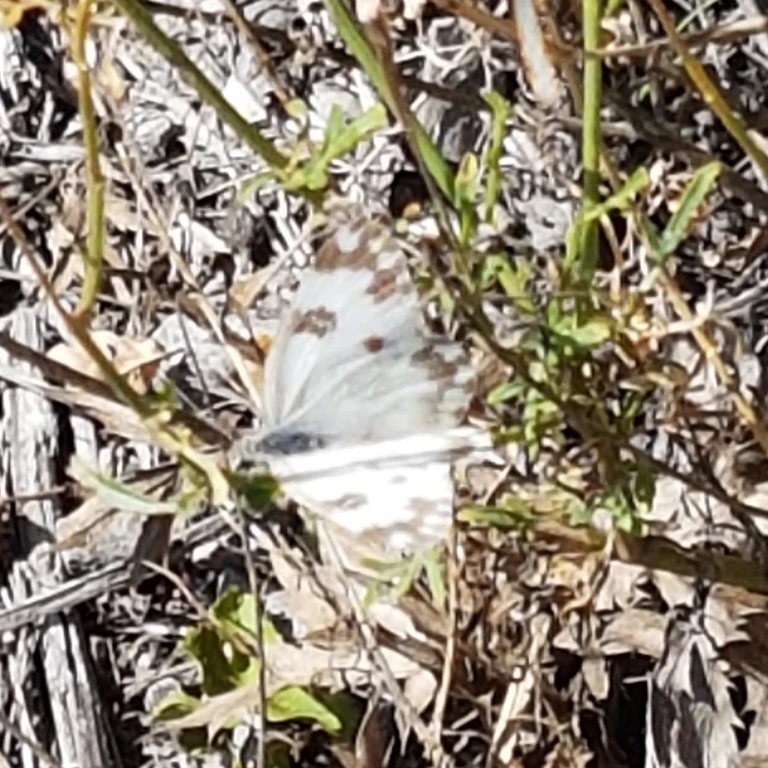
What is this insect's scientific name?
Pontia edusa
